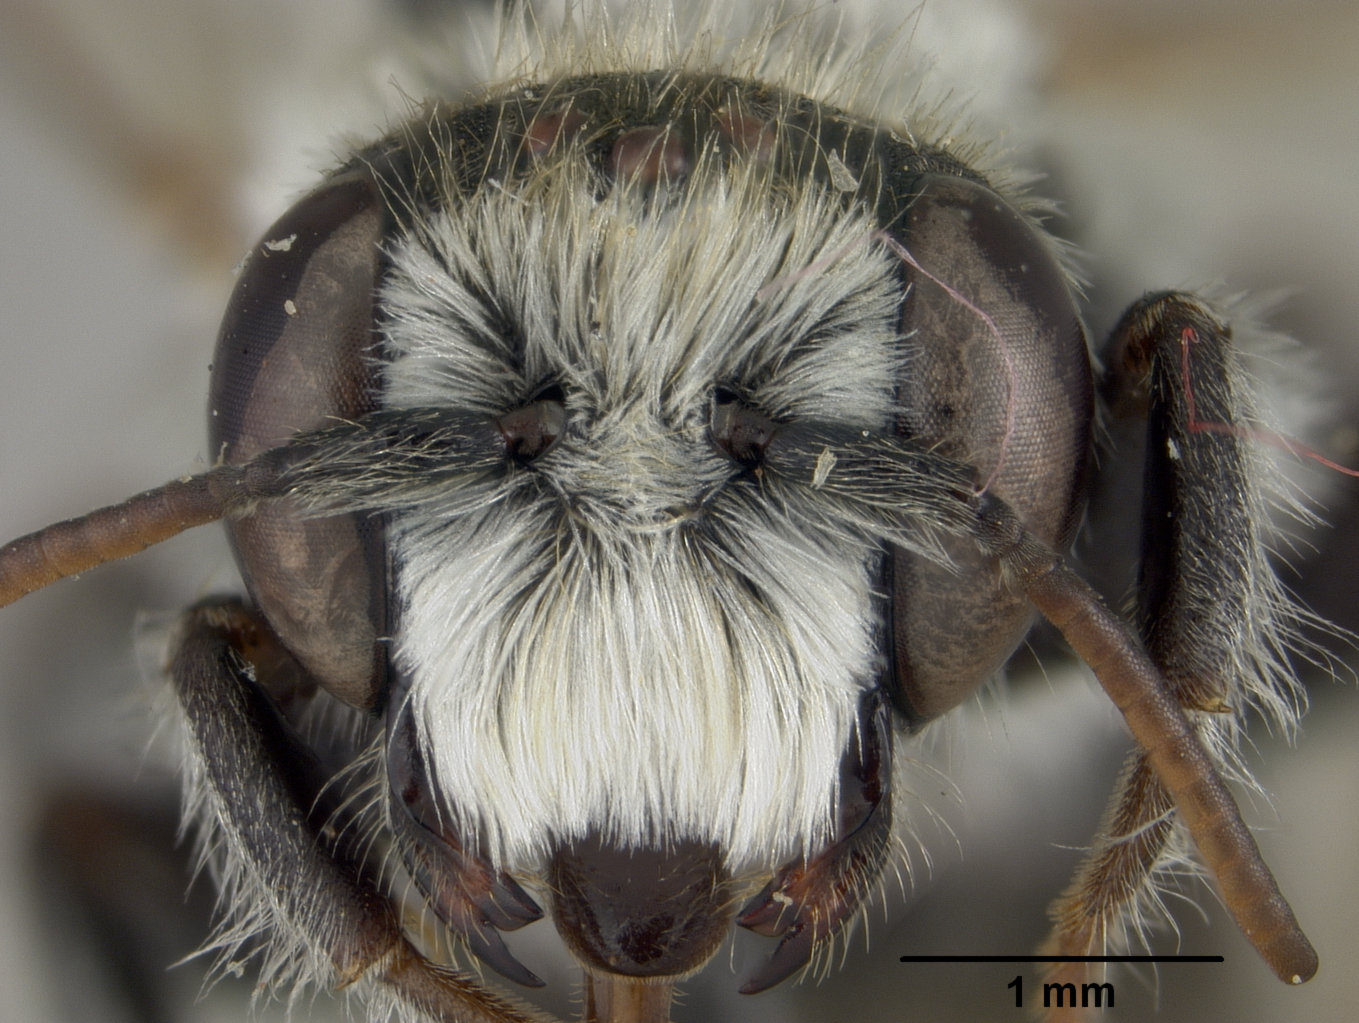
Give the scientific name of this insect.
Proteriades zuni
